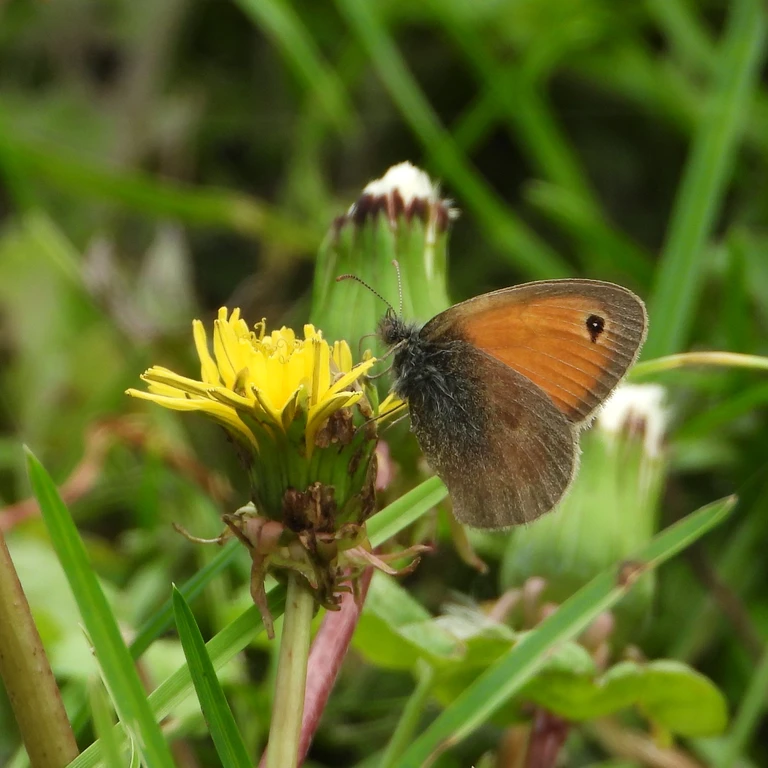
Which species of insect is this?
Coenonympha pamphilus
